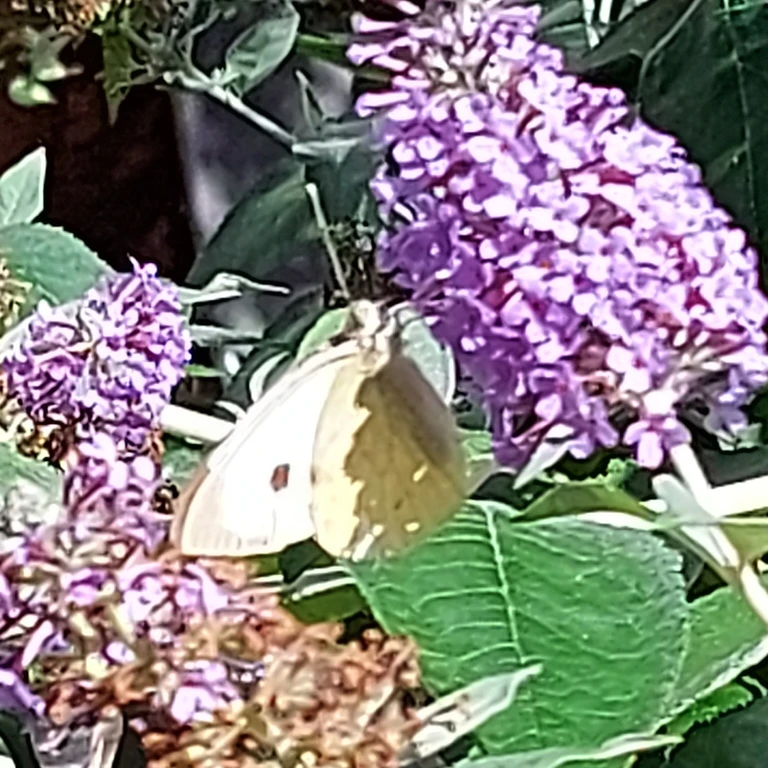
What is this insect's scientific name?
Pieris brassicae
